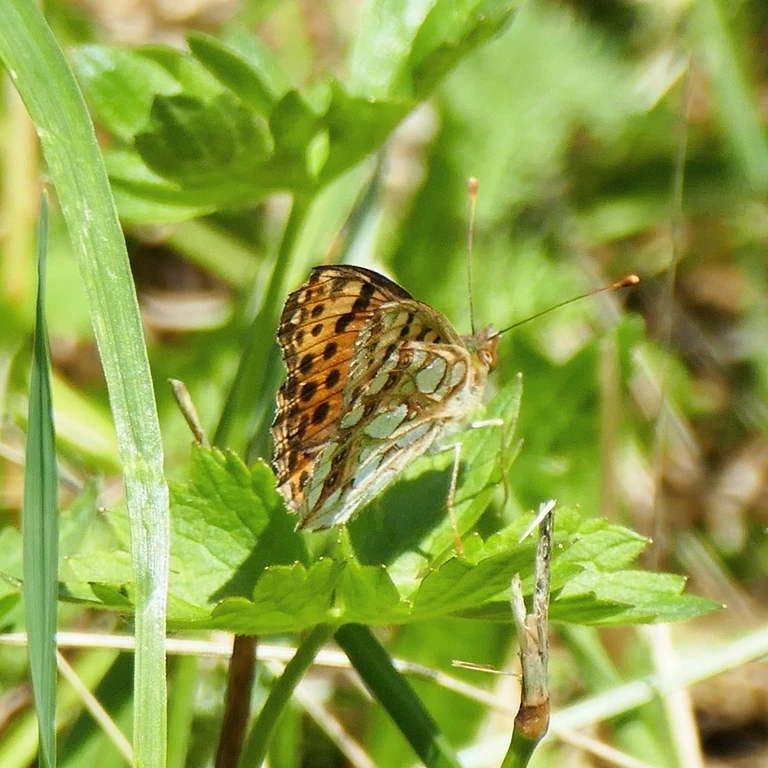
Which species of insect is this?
Issoria lathonia
